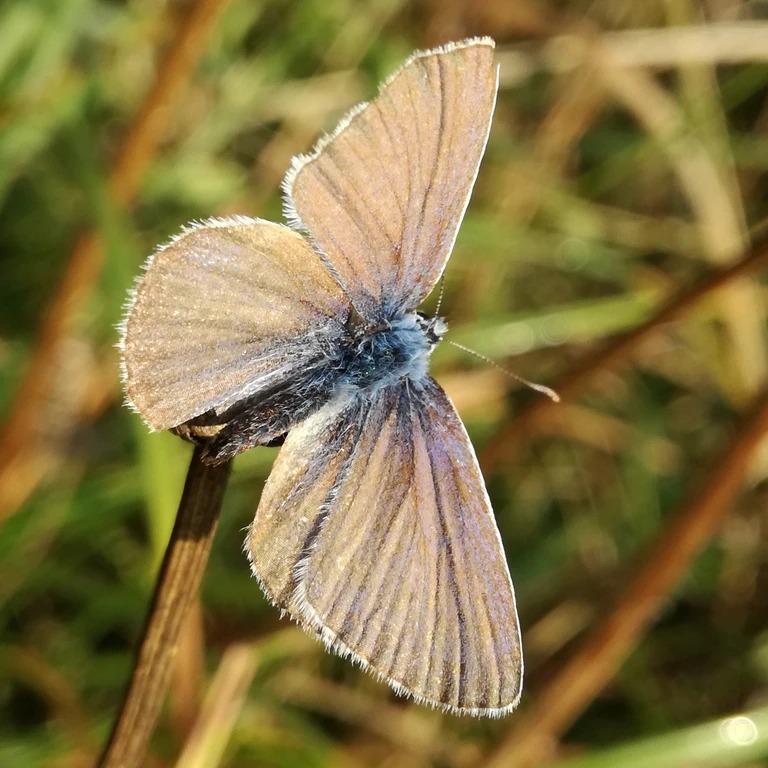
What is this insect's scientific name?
Polyommatus icarus
